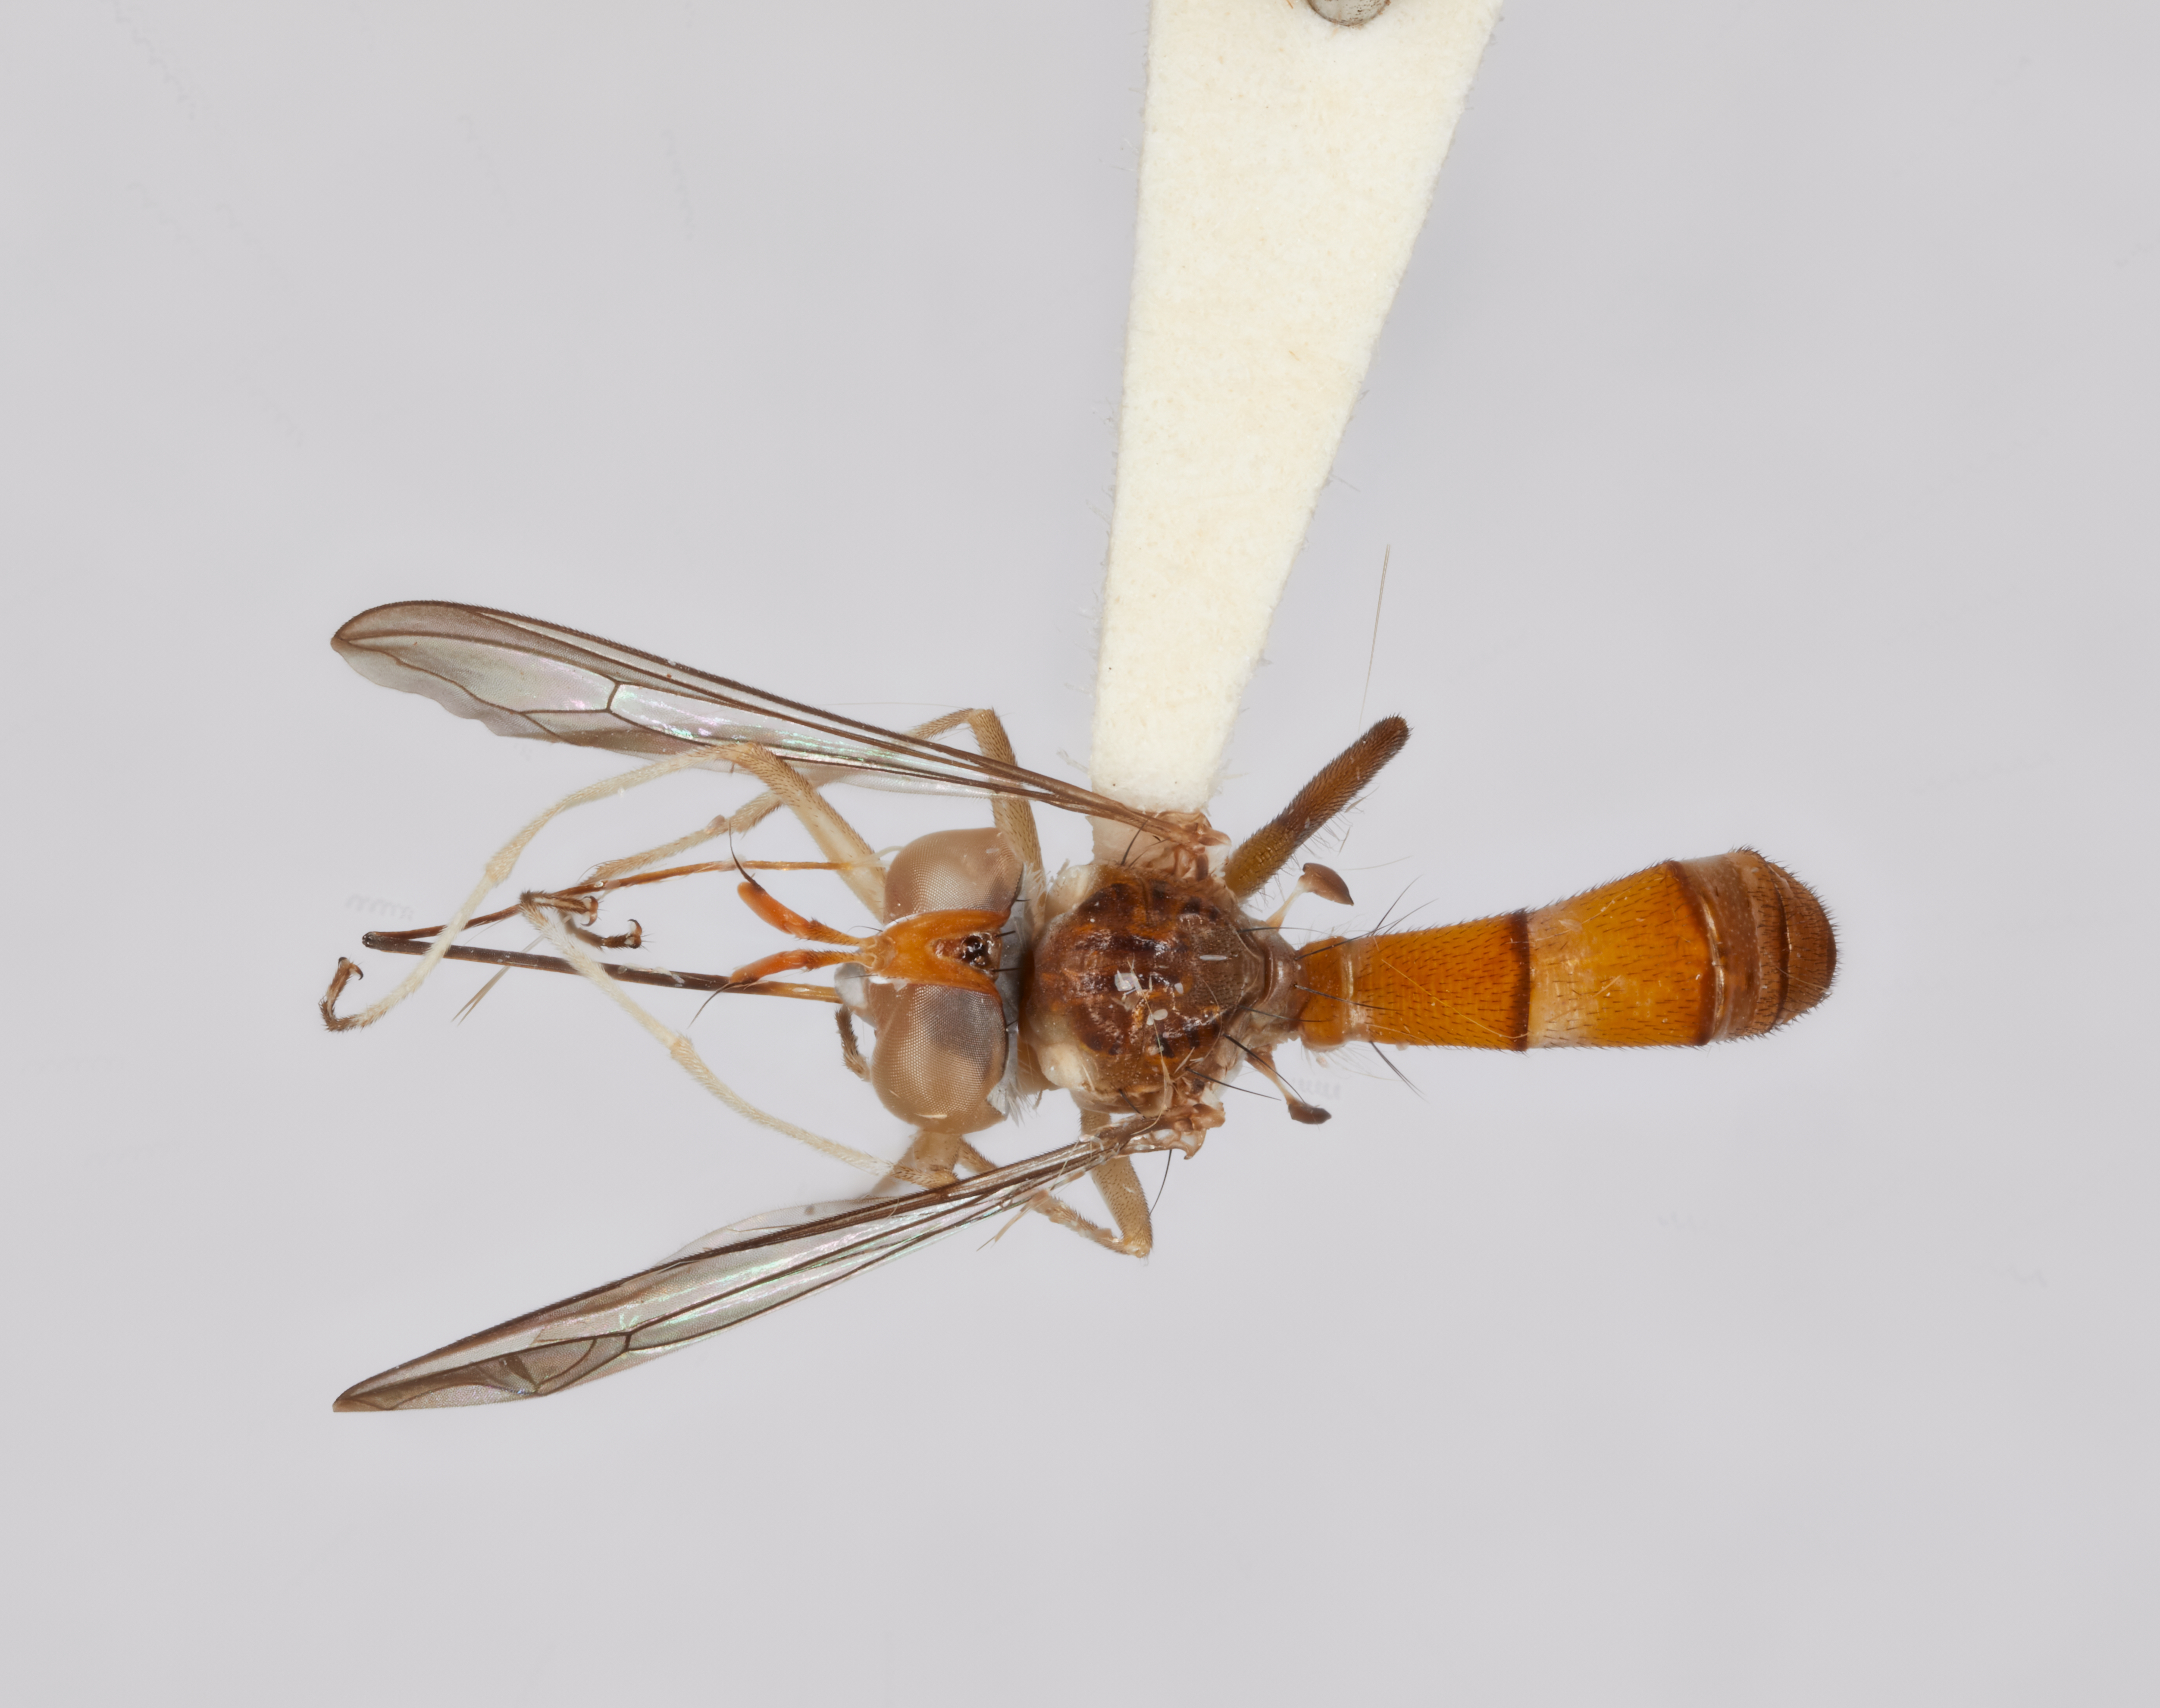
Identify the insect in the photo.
Stylogaster iviei
